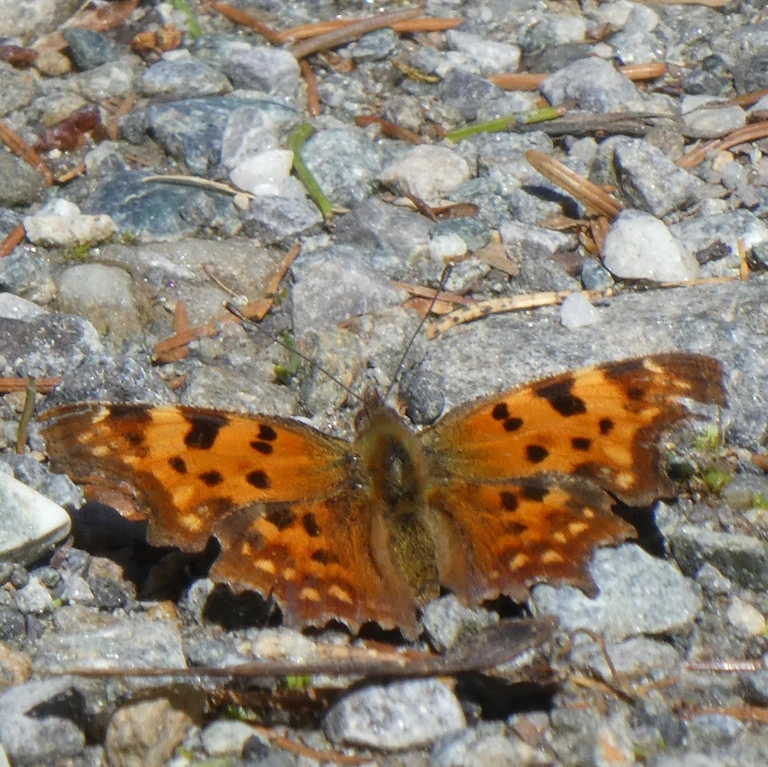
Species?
Polygonia c-album
